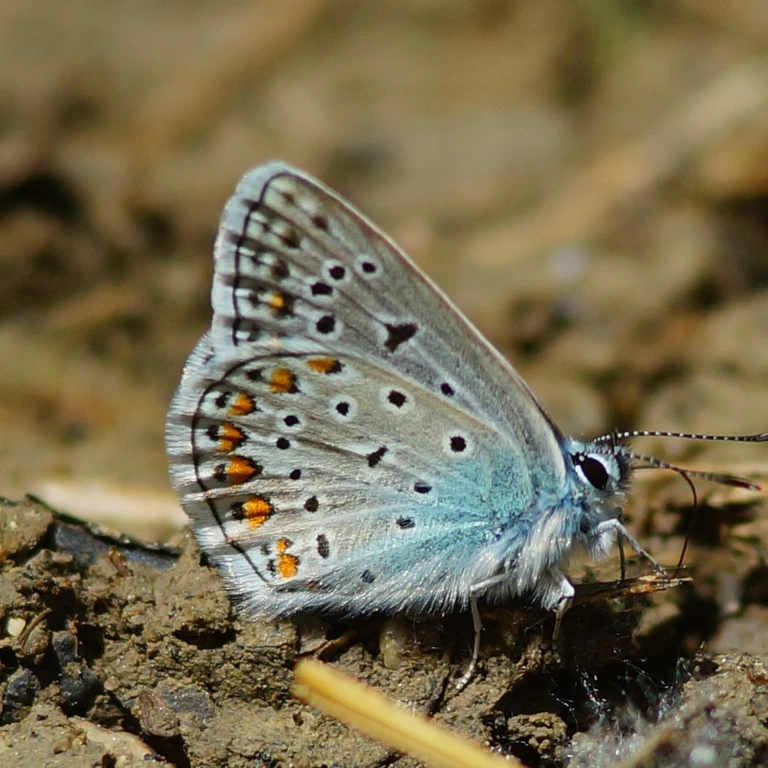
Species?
Polyommatus icarus
